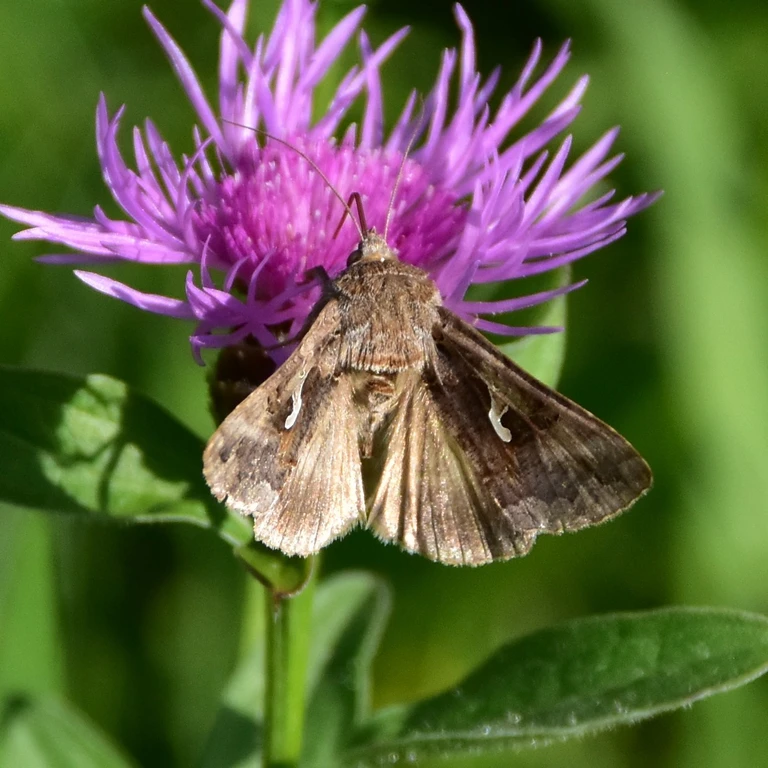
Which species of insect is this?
Autographa gamma
